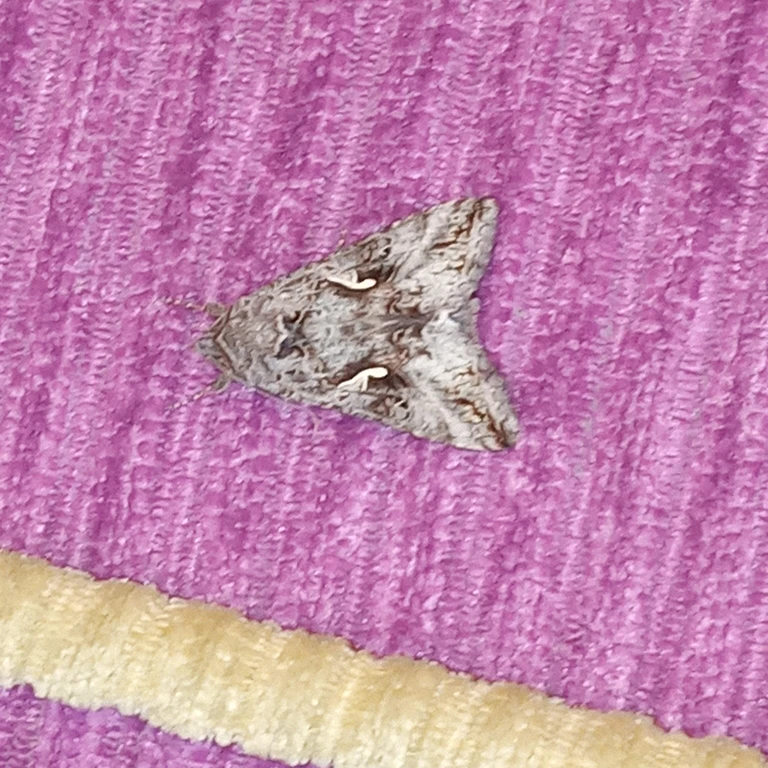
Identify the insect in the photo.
Autographa gamma
